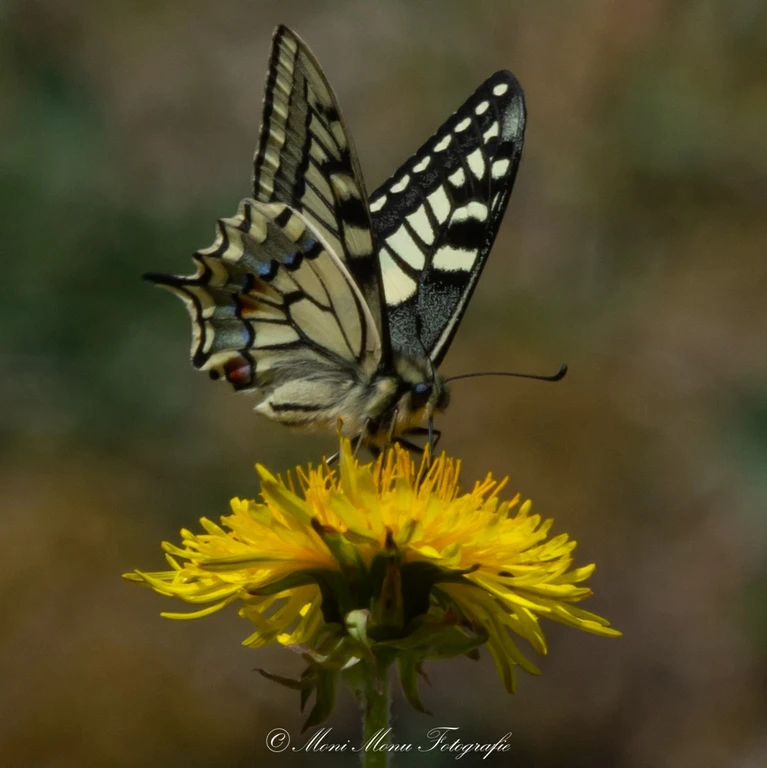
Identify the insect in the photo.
Papilio machaon
